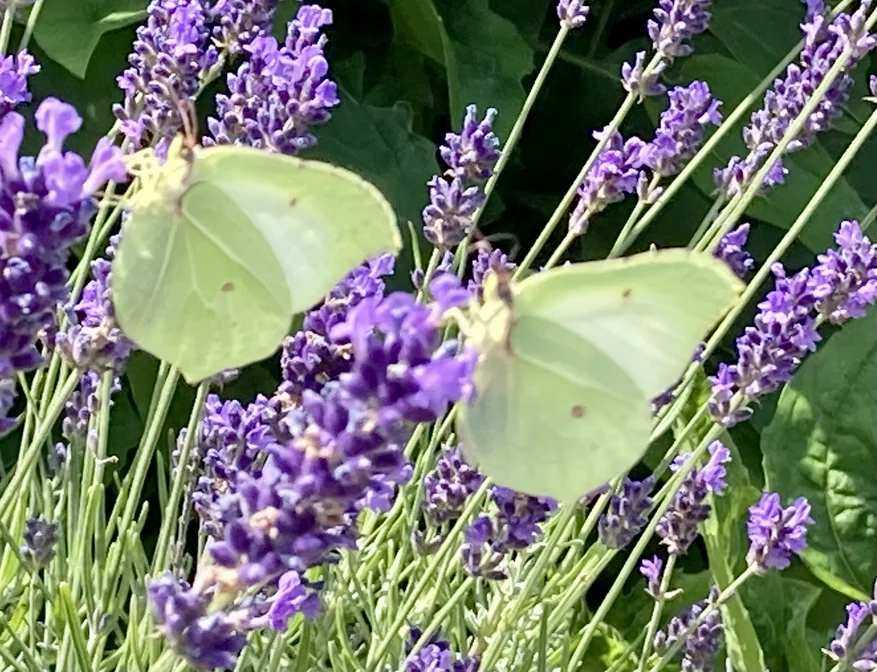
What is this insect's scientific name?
Gonepteryx rhamni
